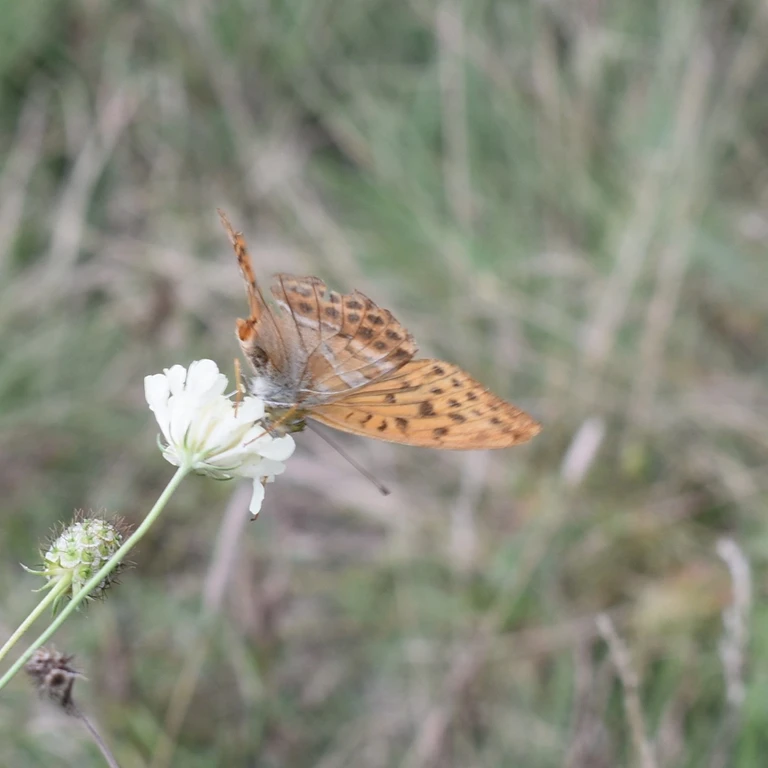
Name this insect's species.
Argynnis paphia
